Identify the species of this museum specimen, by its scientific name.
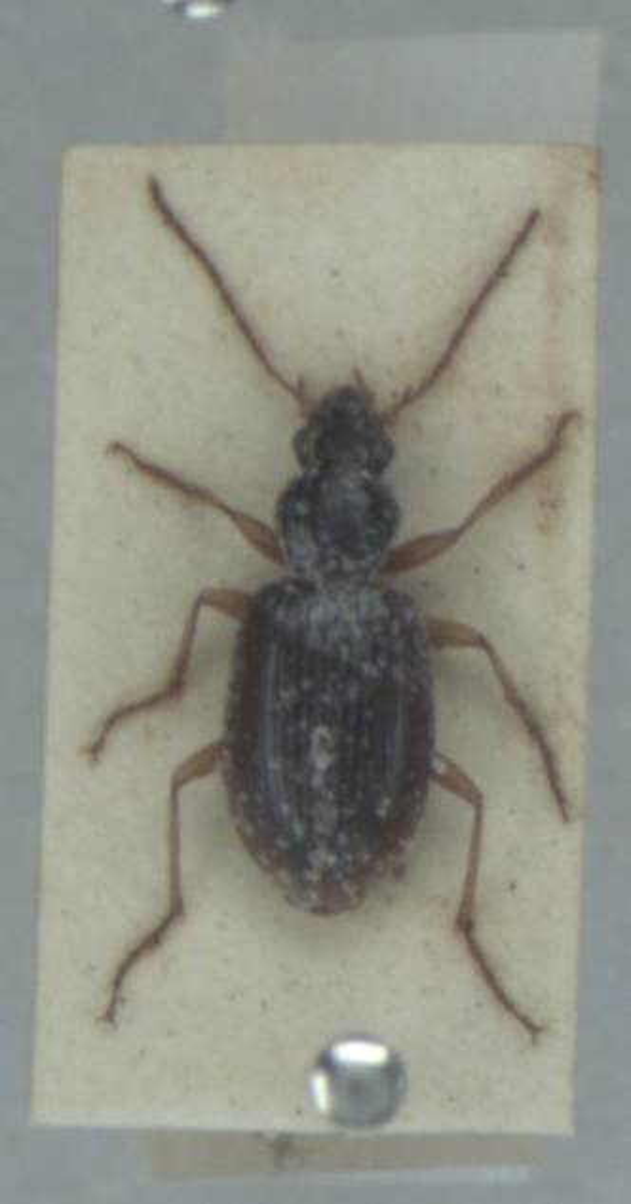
Paranchus albipes
